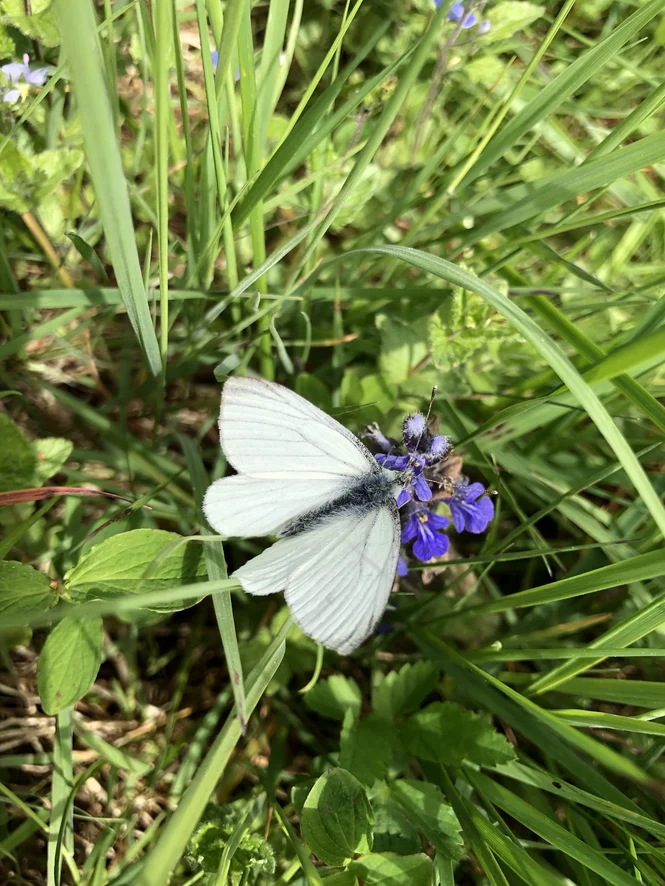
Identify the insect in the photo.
Pieris napi
